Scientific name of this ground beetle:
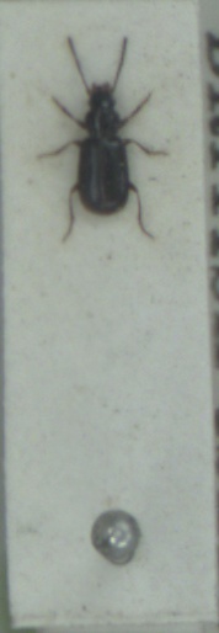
Acupalpus exiguus
